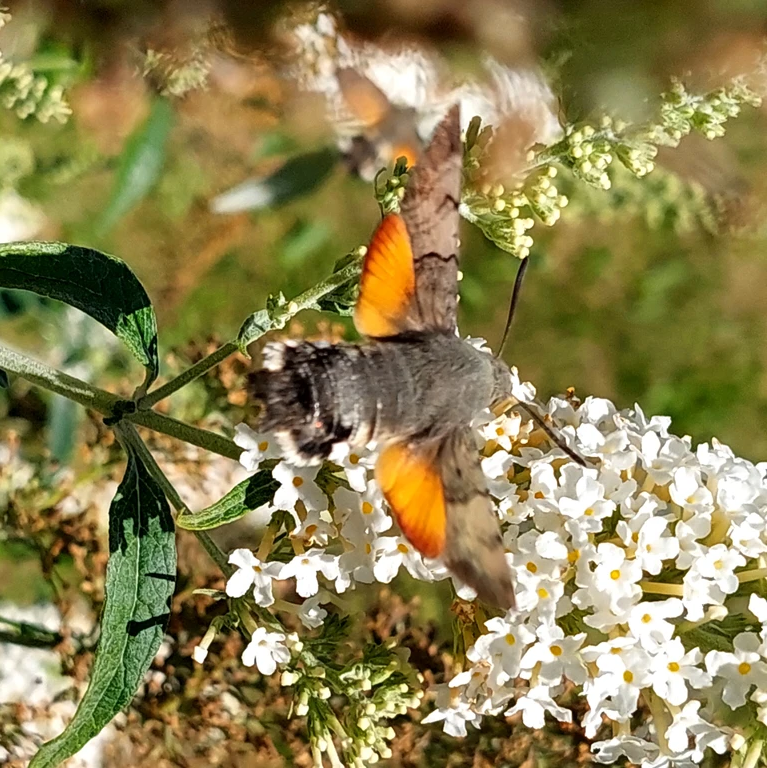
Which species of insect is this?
Macroglossum stellatarum
